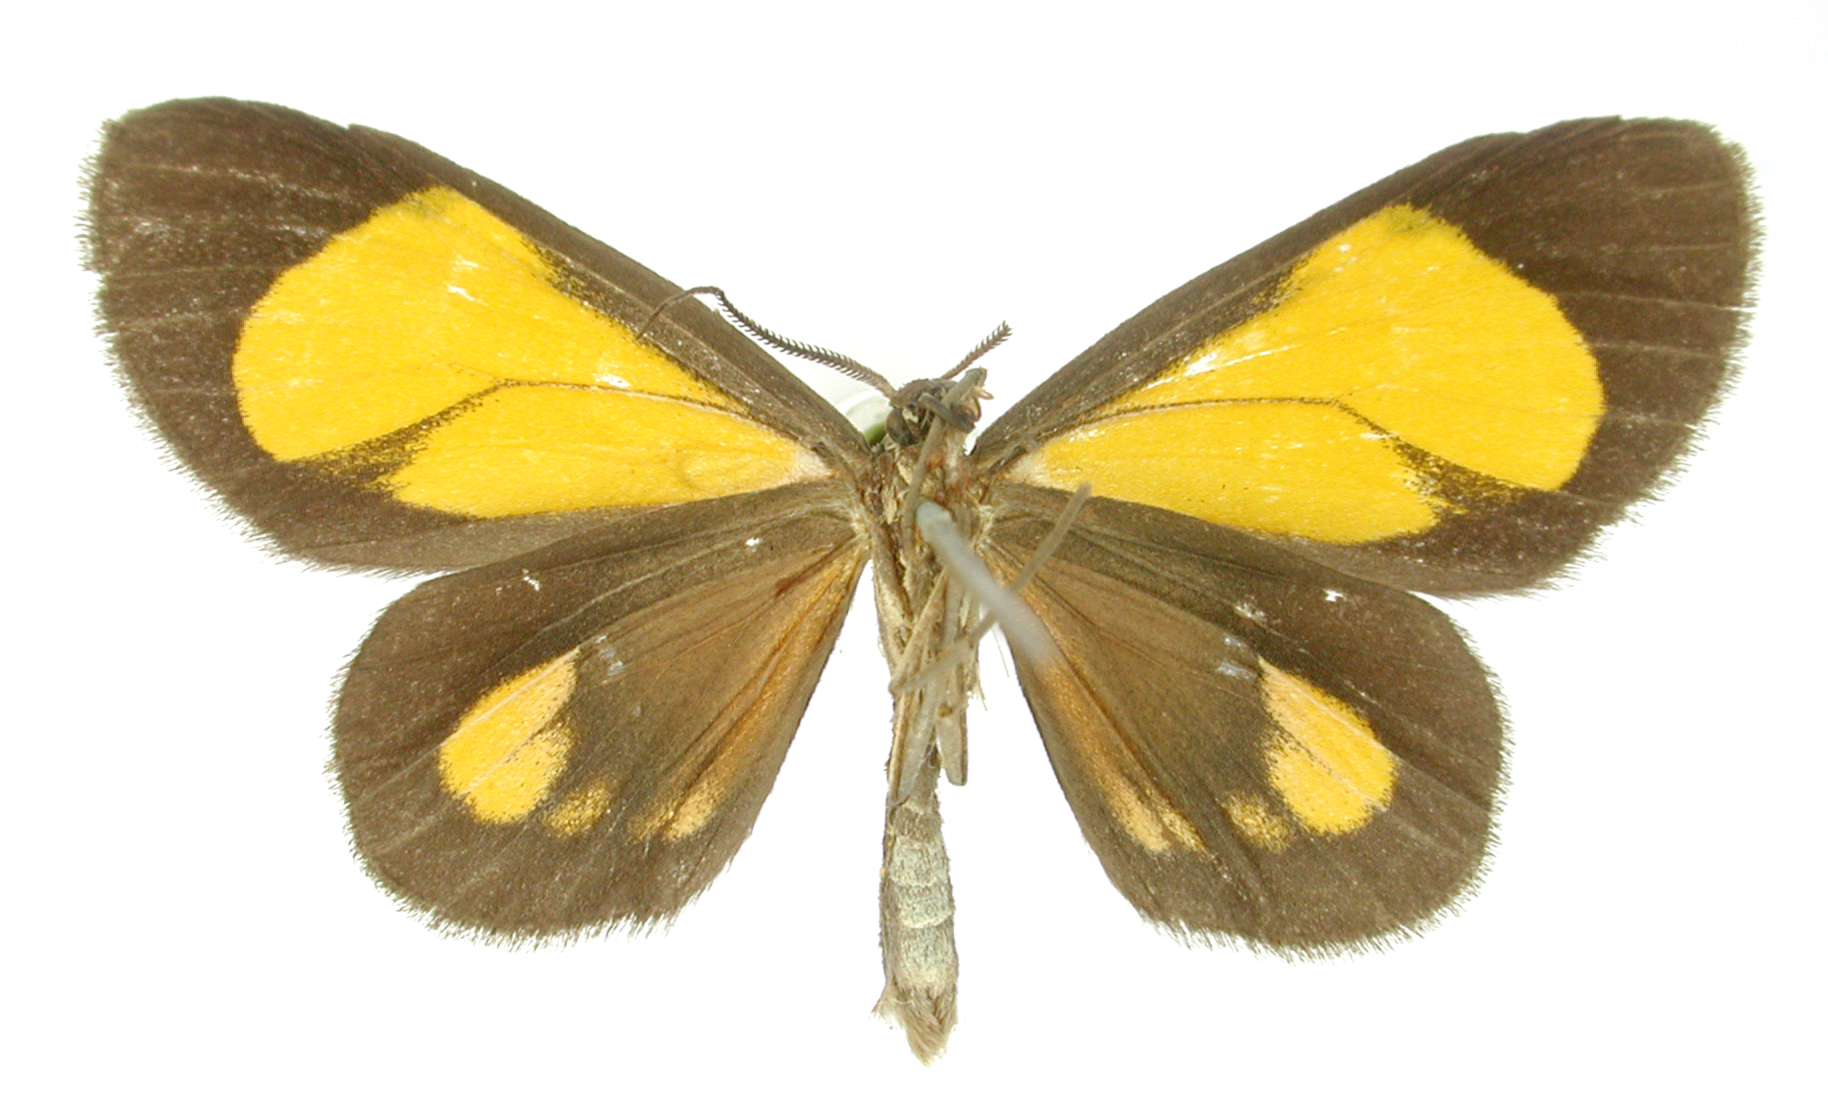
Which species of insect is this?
Cyllopoda compensata
